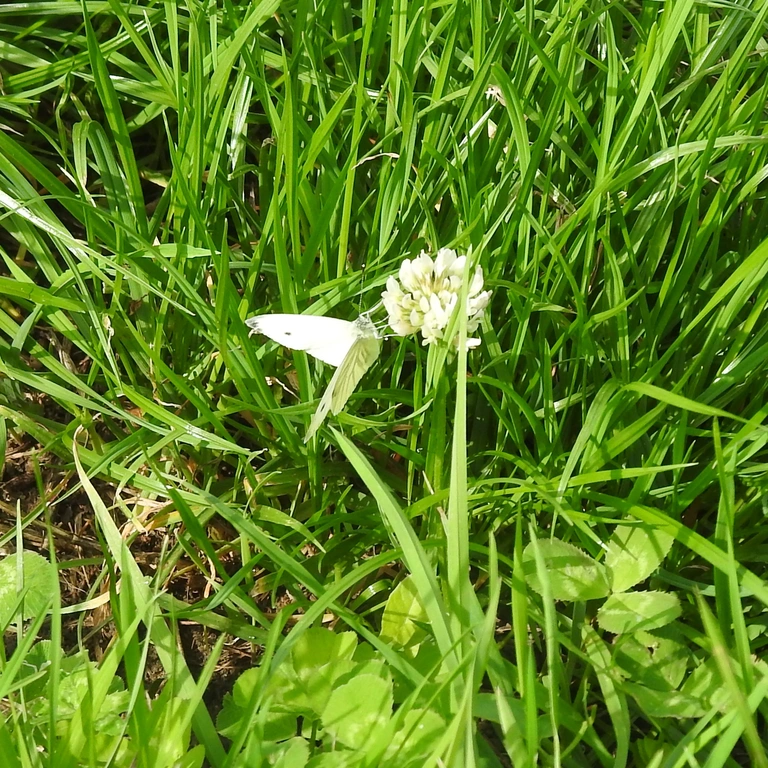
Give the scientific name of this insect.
Pieris napi
